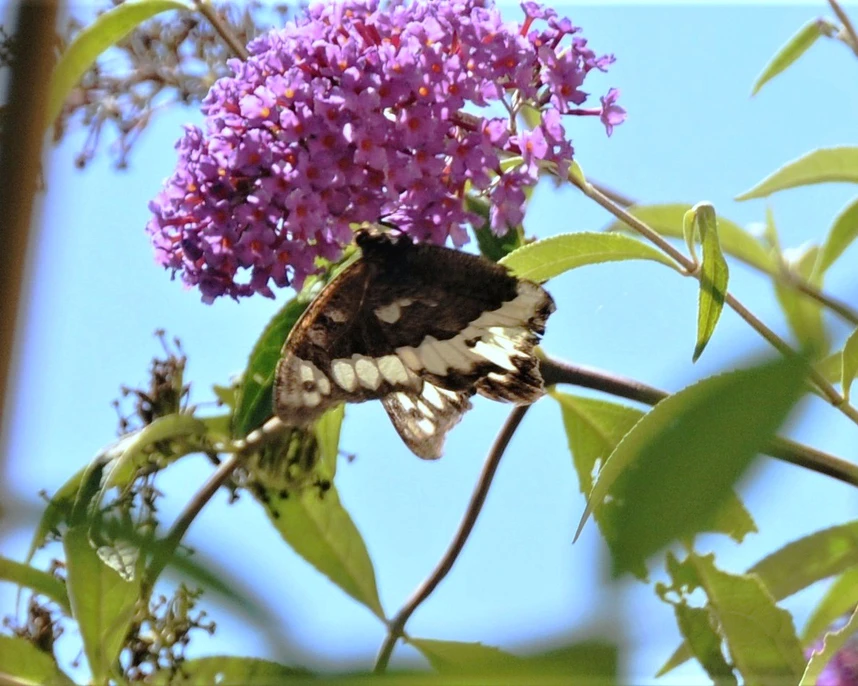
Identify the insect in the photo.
Brintesia circe
